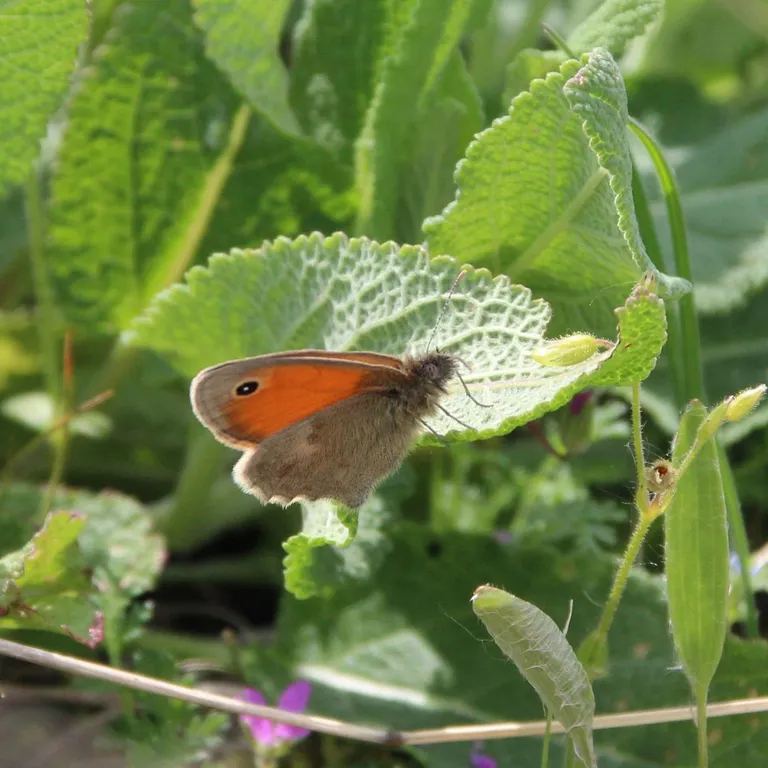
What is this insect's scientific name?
Coenonympha pamphilus
